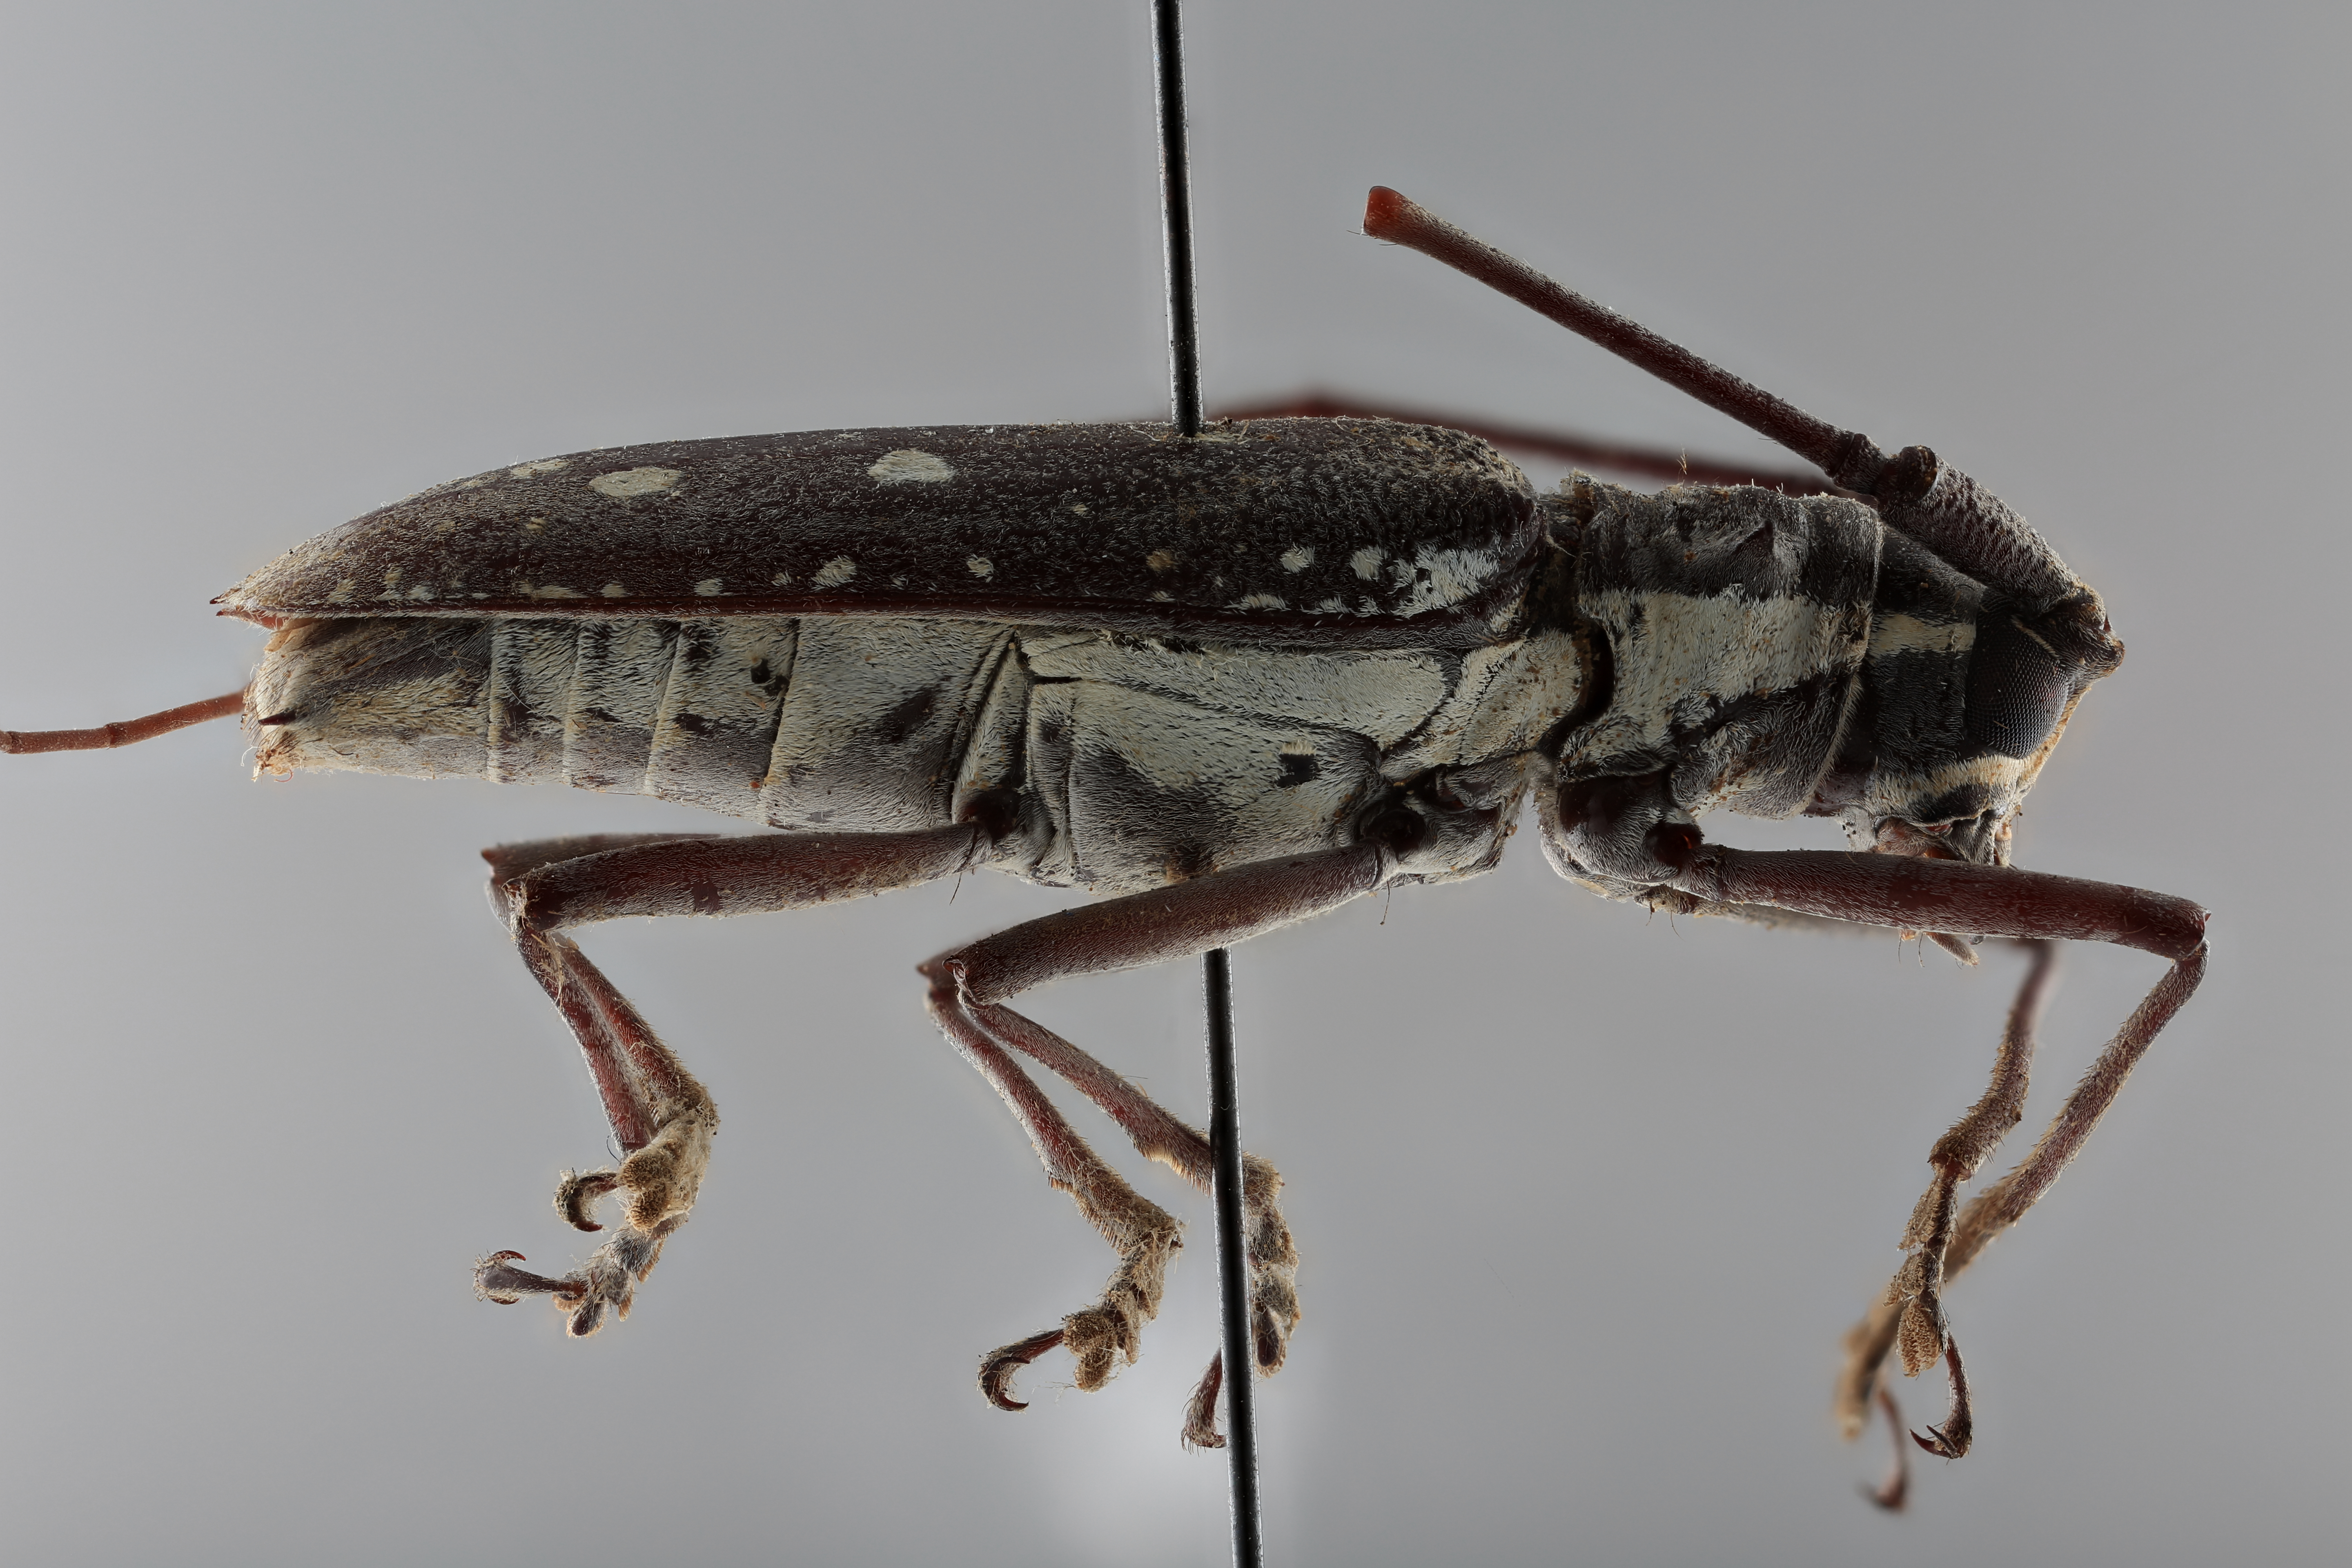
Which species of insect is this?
Taeniotes insularis (also Taeniotes thomsoni)
